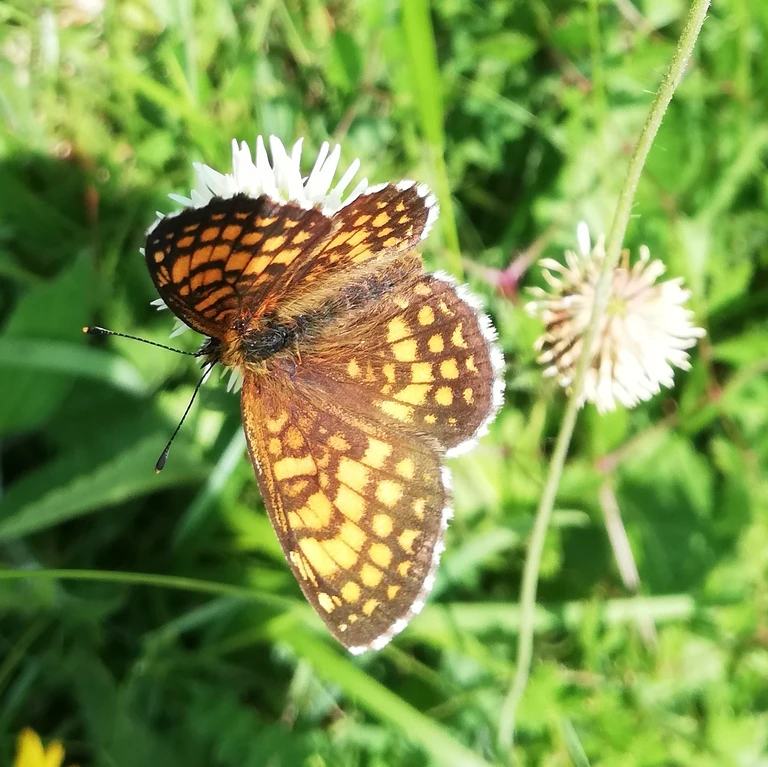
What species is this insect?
Melitaea athalia
